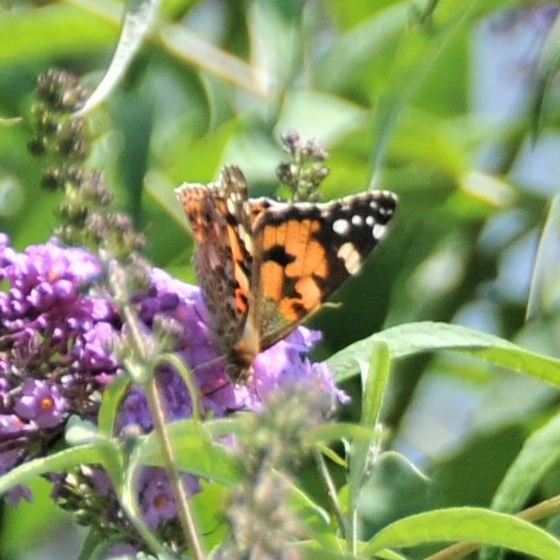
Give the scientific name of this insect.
Vanessa cardui
